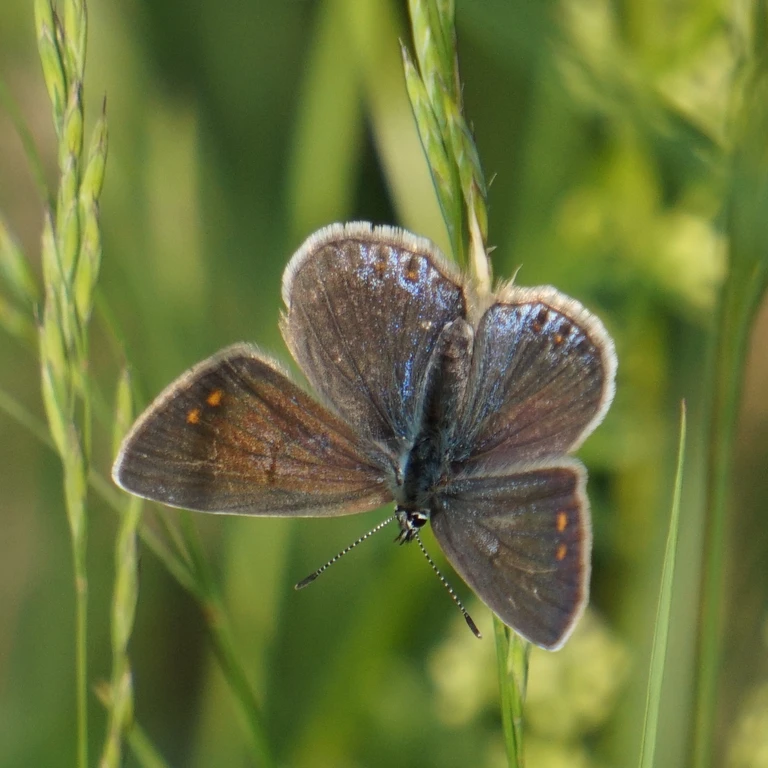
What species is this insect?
Polyommatus icarus
